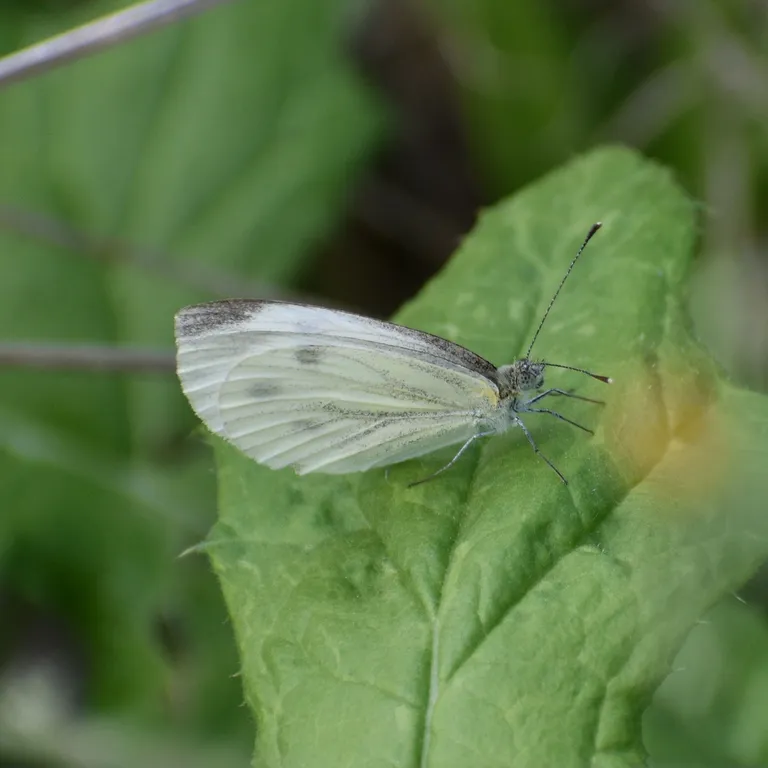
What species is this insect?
Pieris napi
